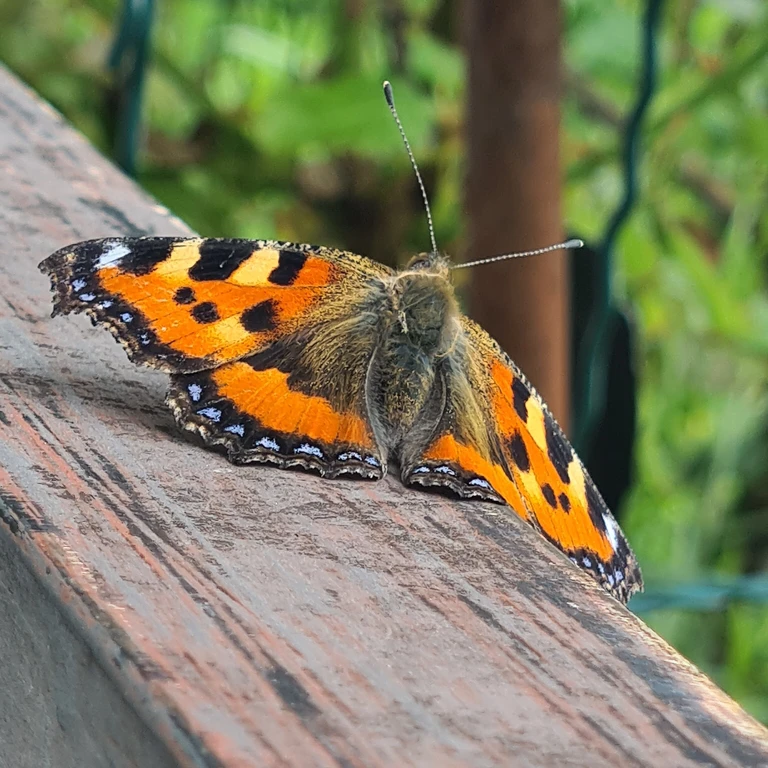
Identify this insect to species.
Aglais urticae
